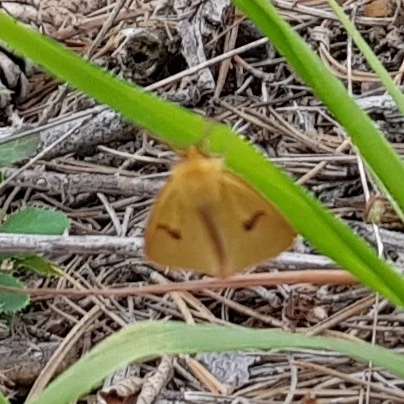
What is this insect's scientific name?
Diacrisia sannio
